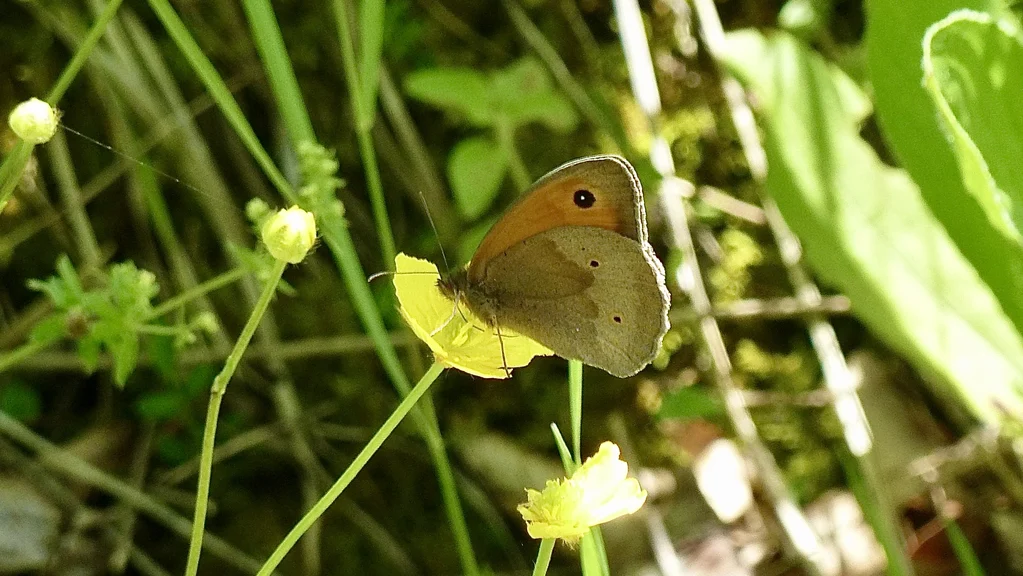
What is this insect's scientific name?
Maniola jurtina
